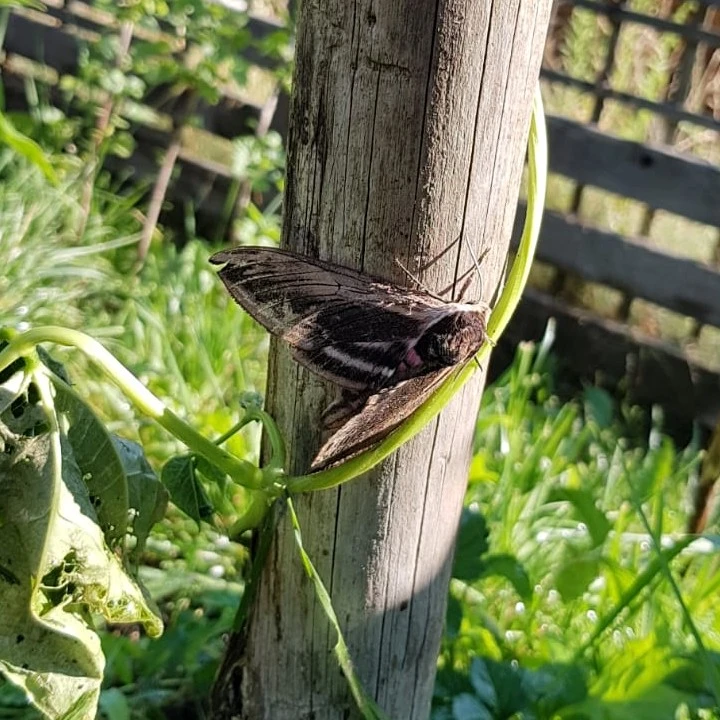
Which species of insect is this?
Sphinx ligustri
